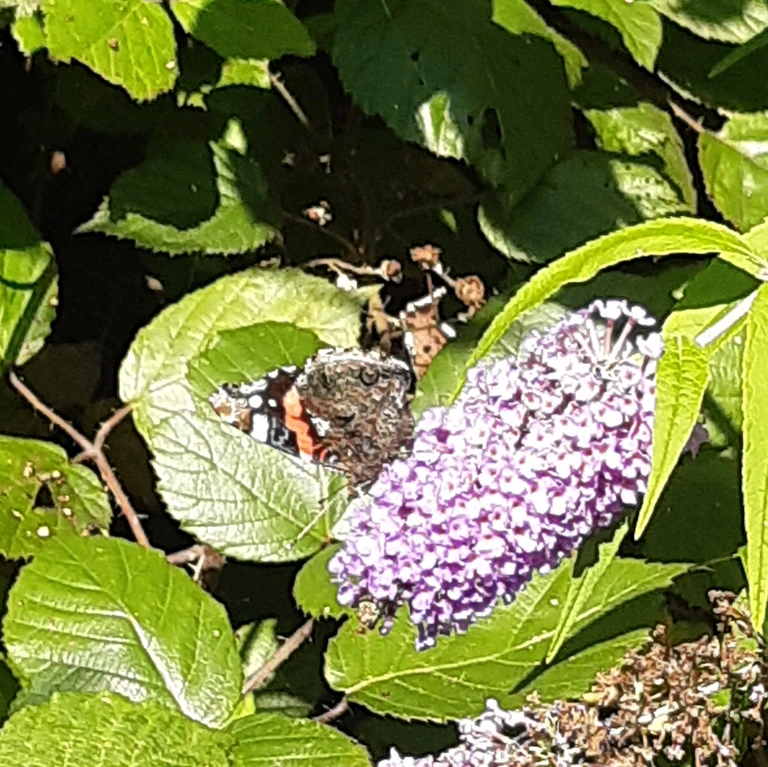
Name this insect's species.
Vanessa atalanta
